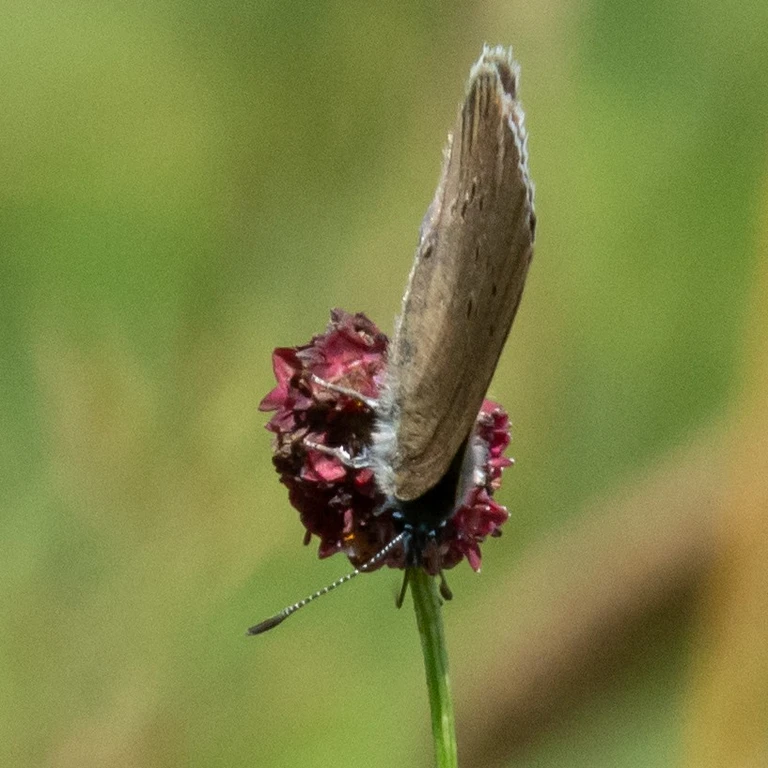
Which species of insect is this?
Phengaris nausithous (also Maculinea nausithous)
